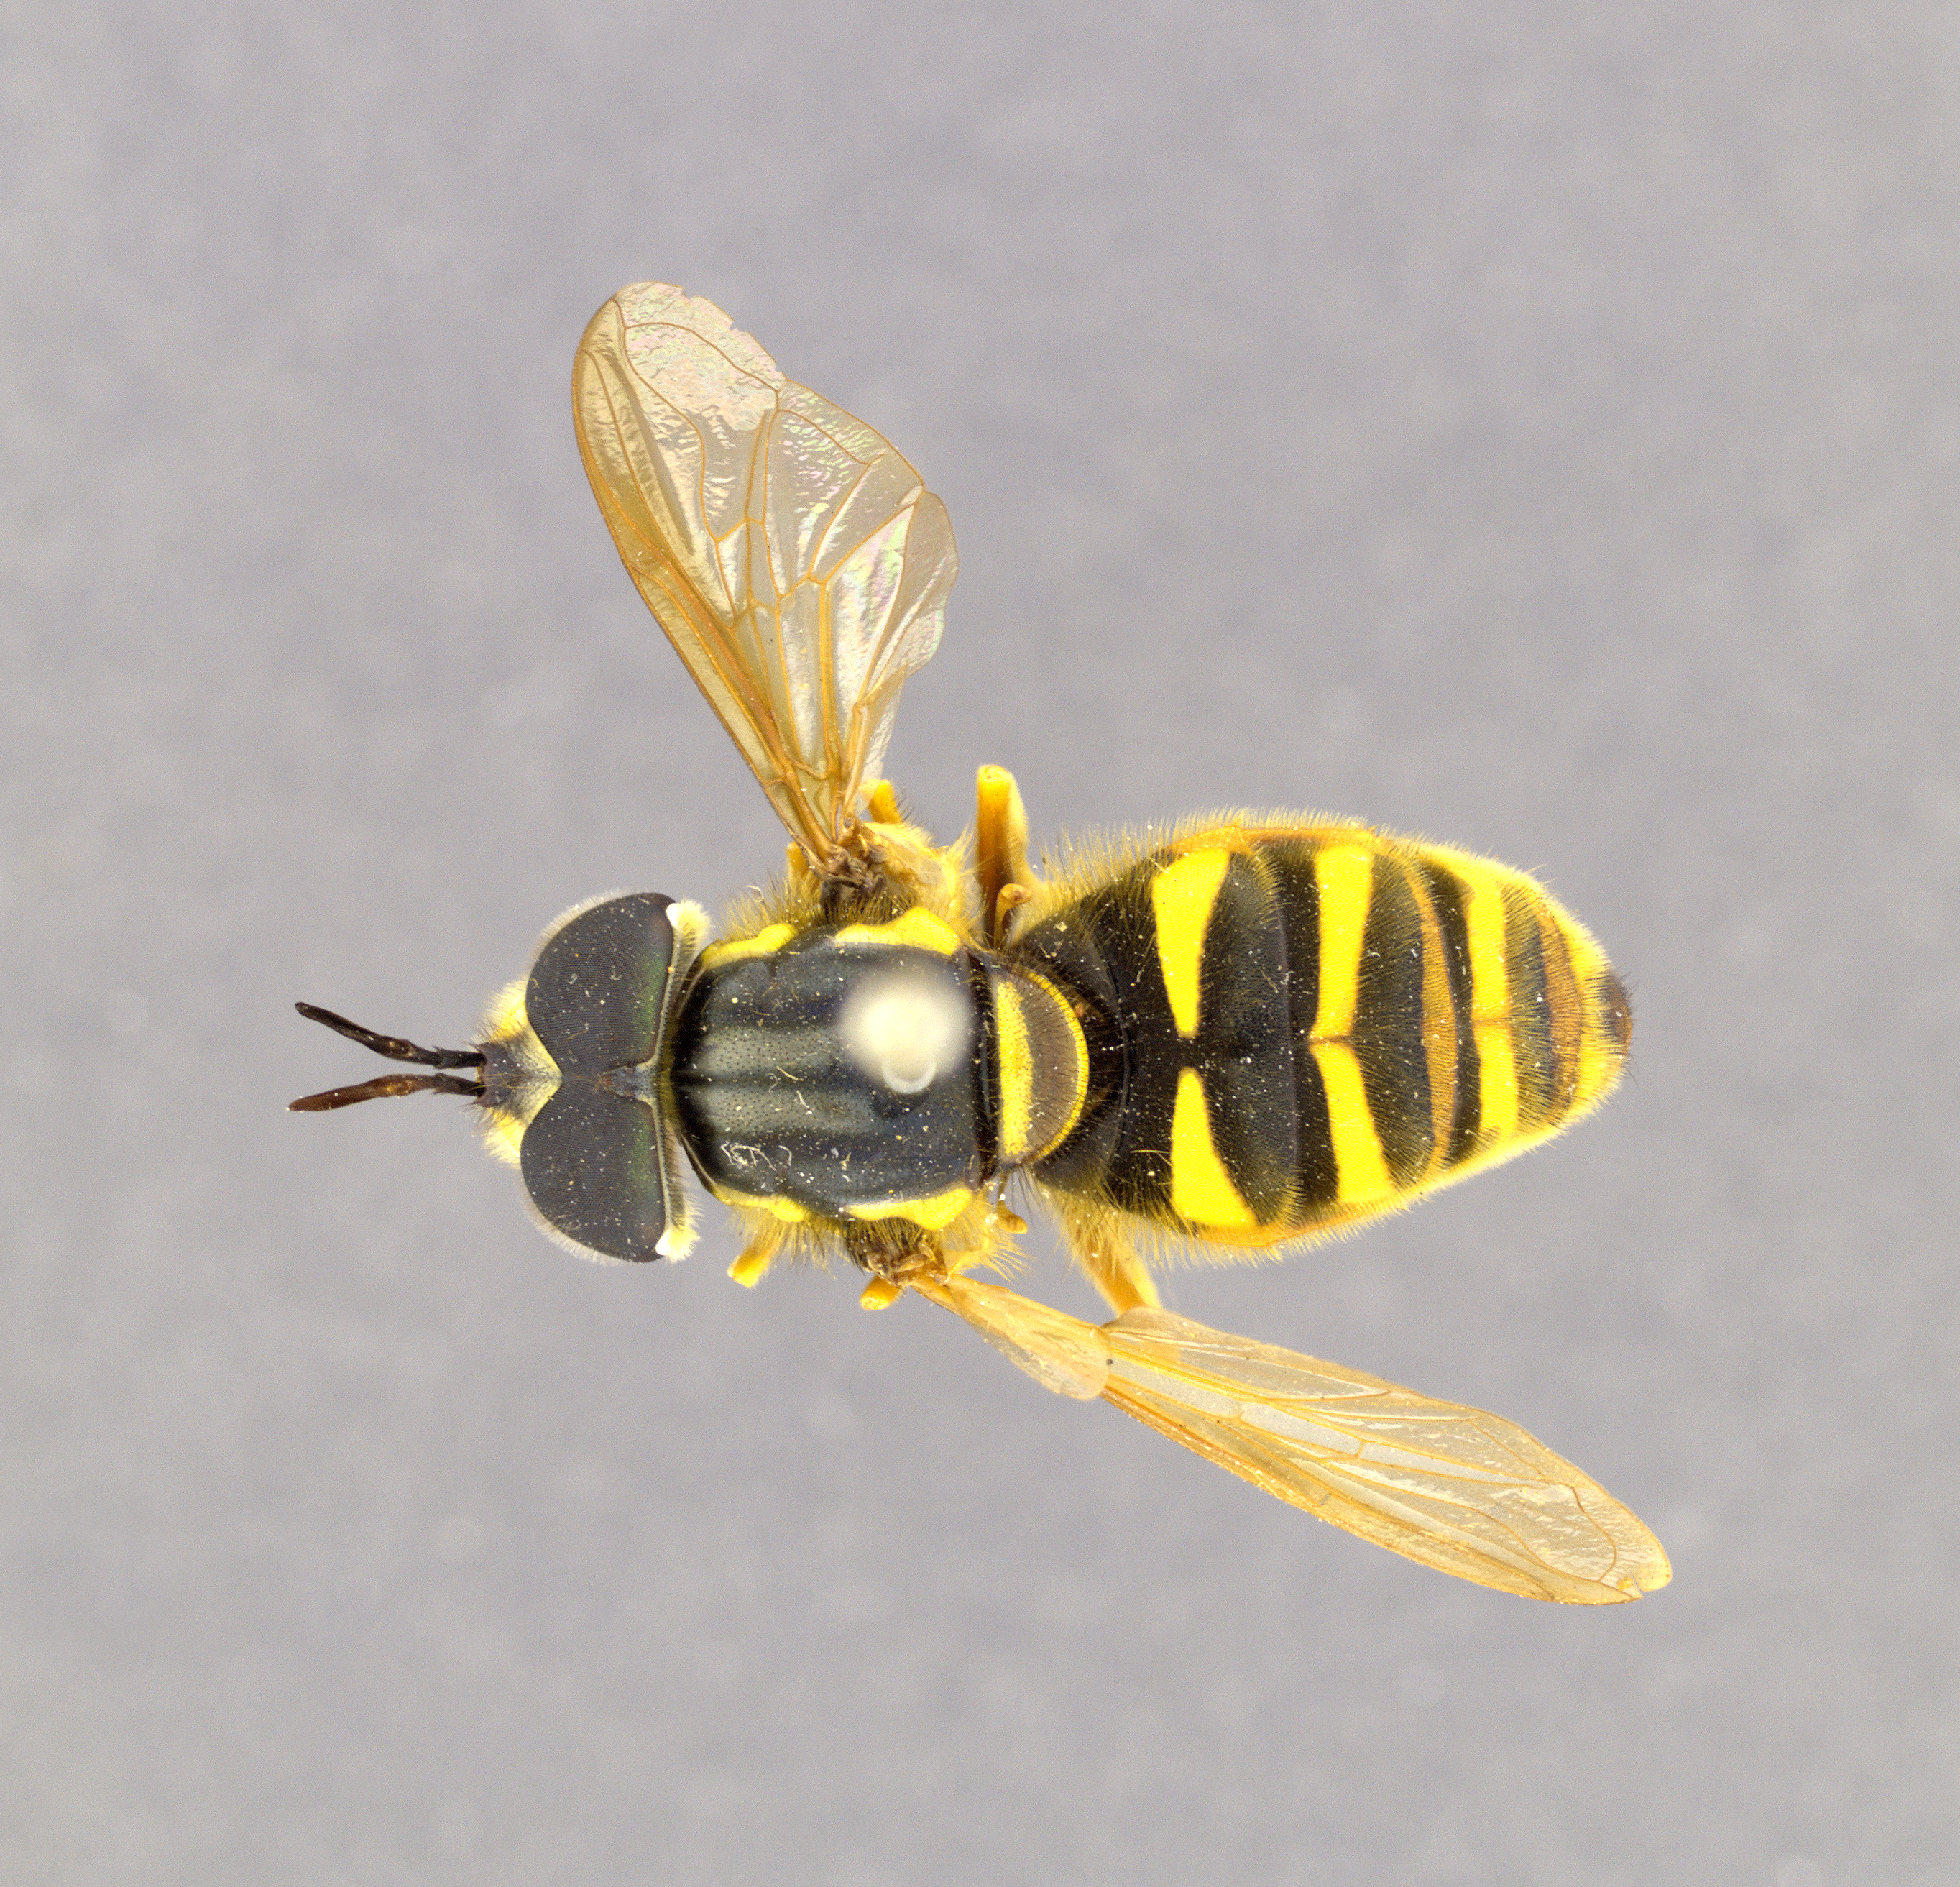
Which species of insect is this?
Chrysotoxum aztec
